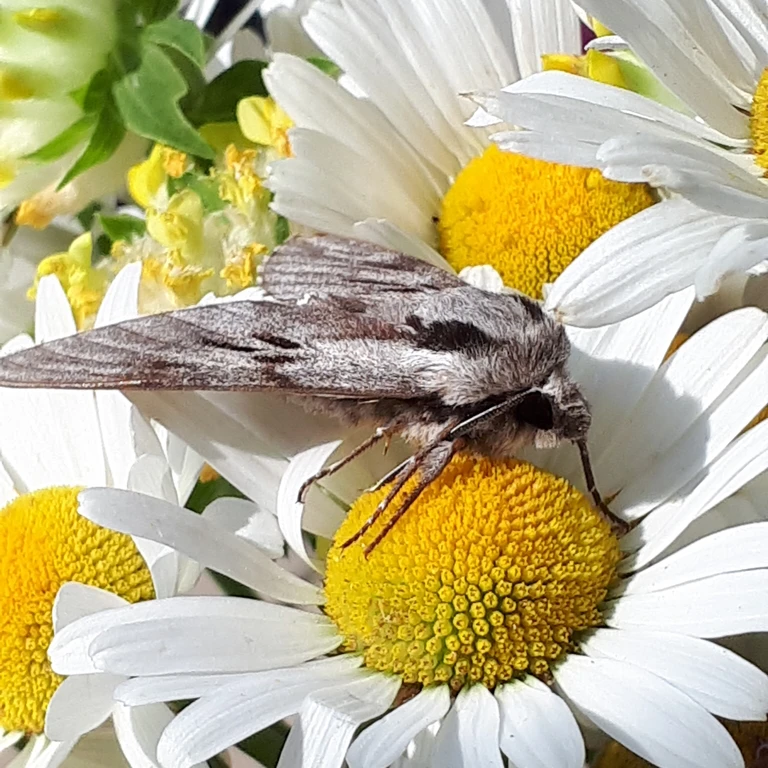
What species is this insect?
Sphinx pinastri
